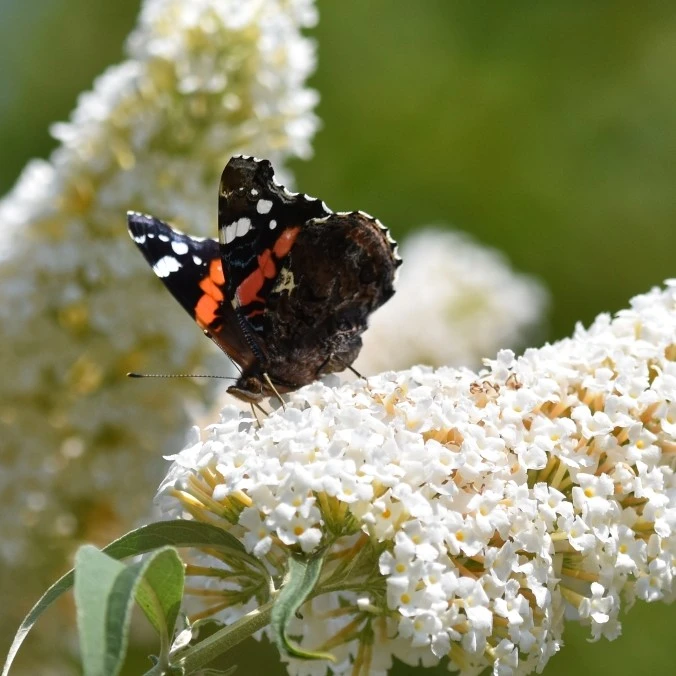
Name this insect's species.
Vanessa atalanta
